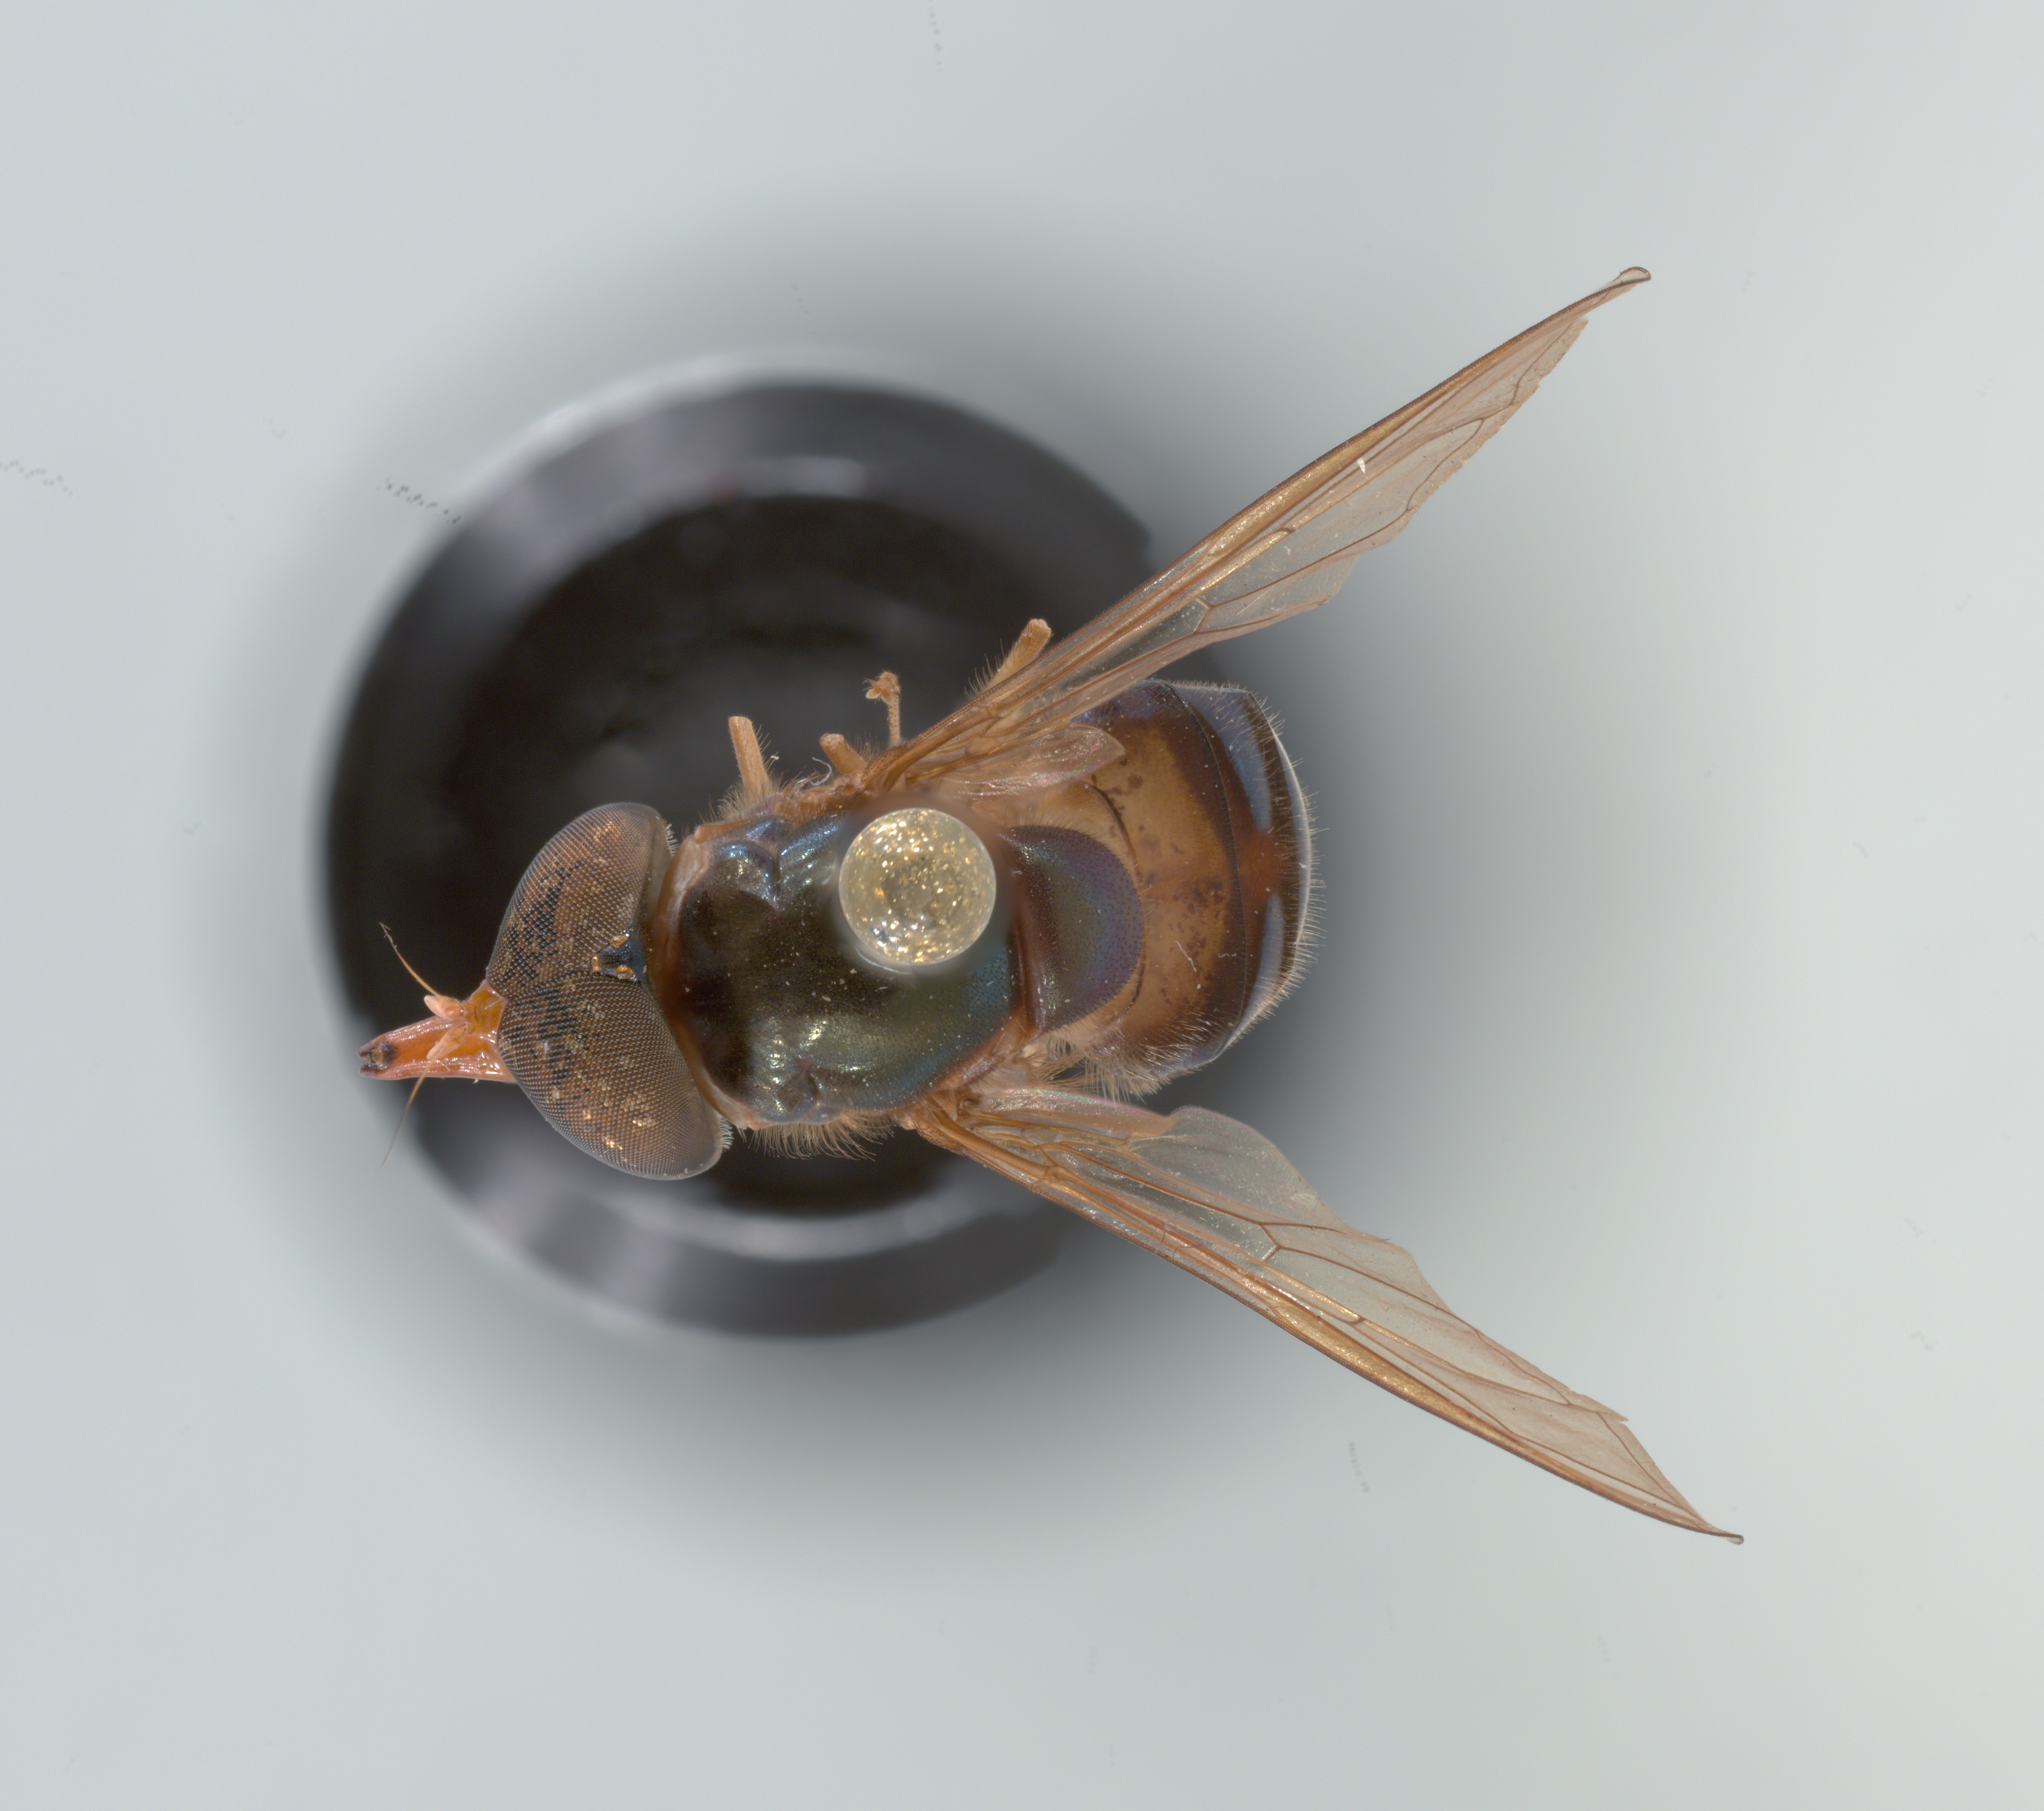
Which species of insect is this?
Rhingia caerulescens
